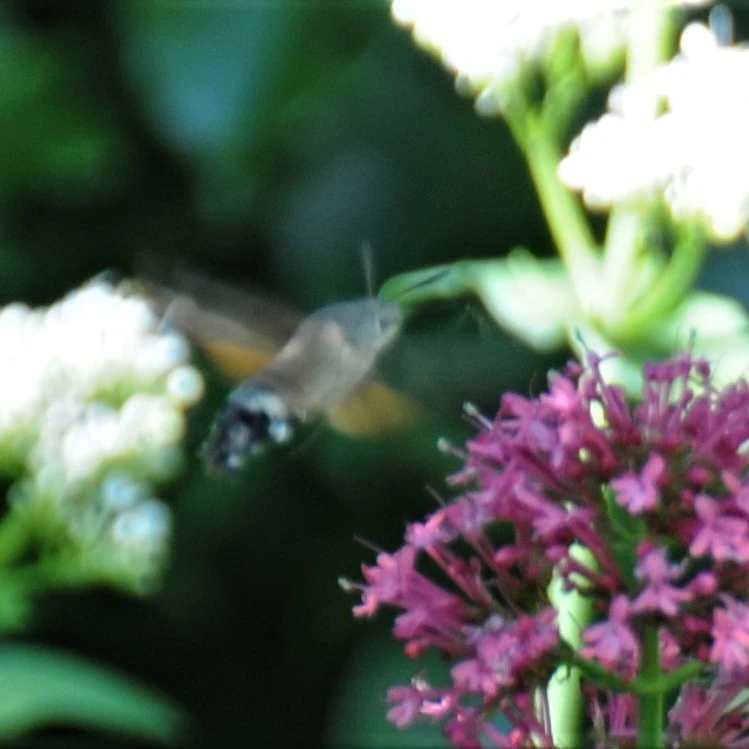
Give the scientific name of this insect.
Macroglossum stellatarum
